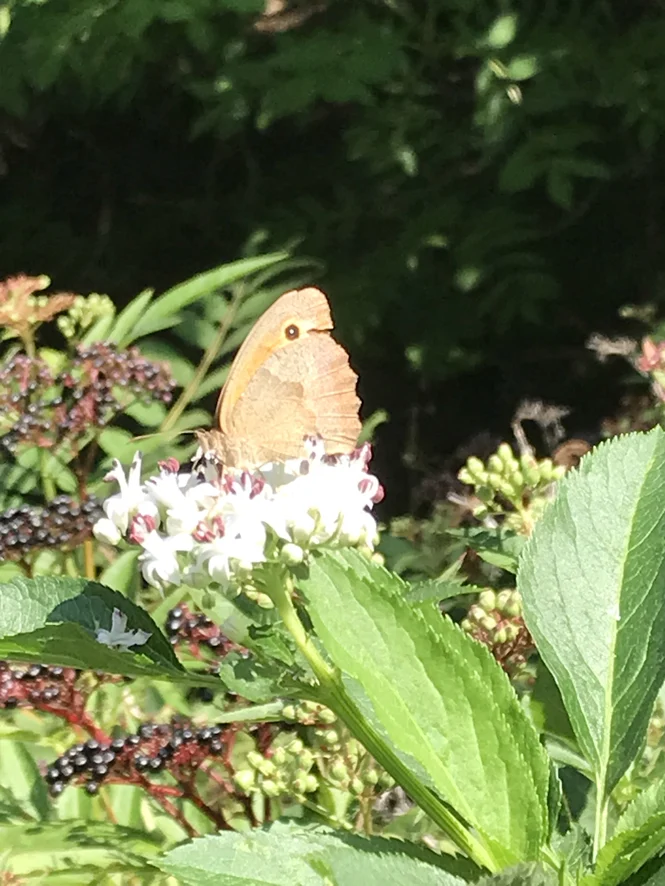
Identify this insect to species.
Maniola jurtina
